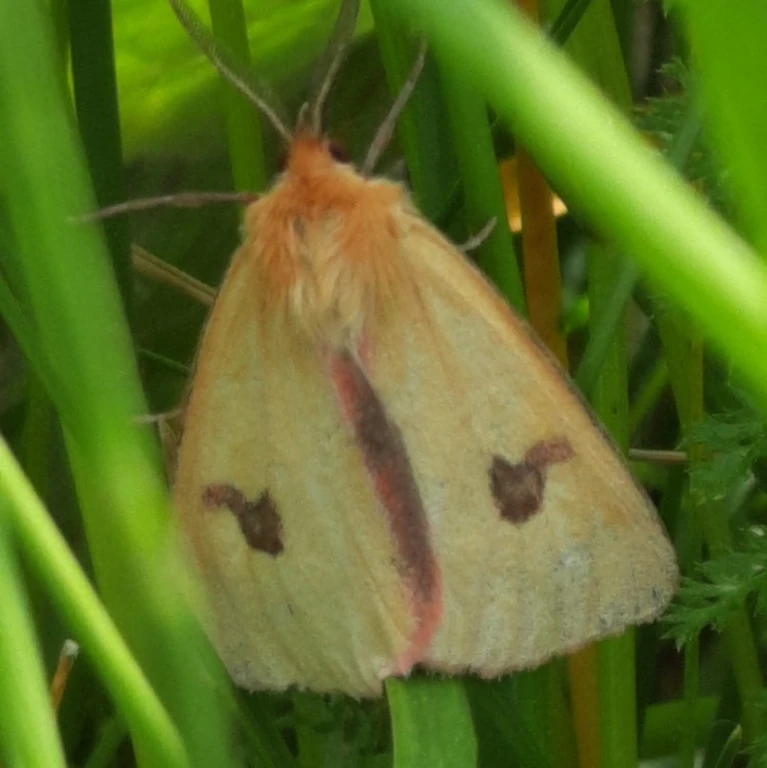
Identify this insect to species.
Diacrisia sannio
